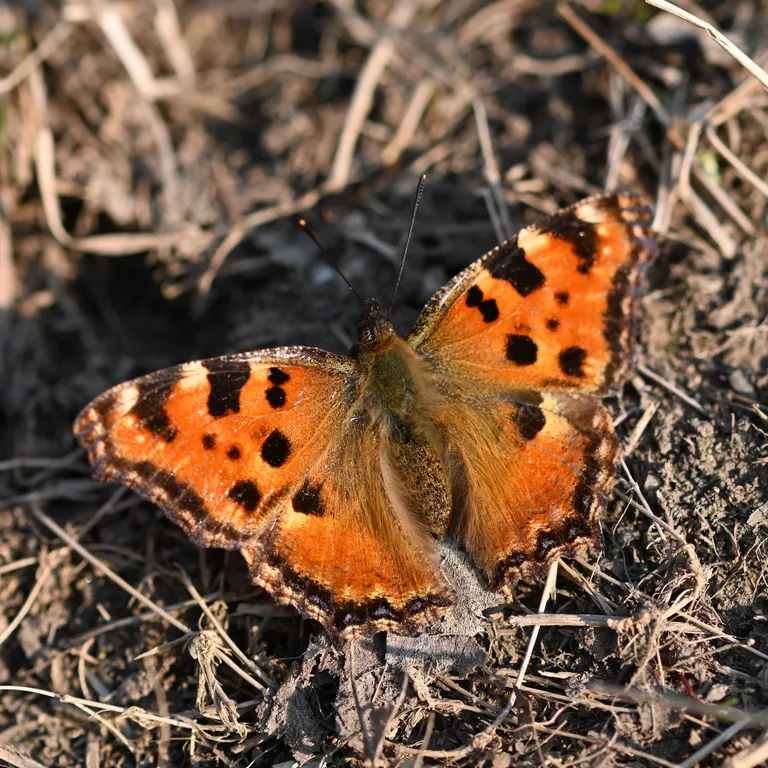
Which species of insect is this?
Nymphalis polychloros
